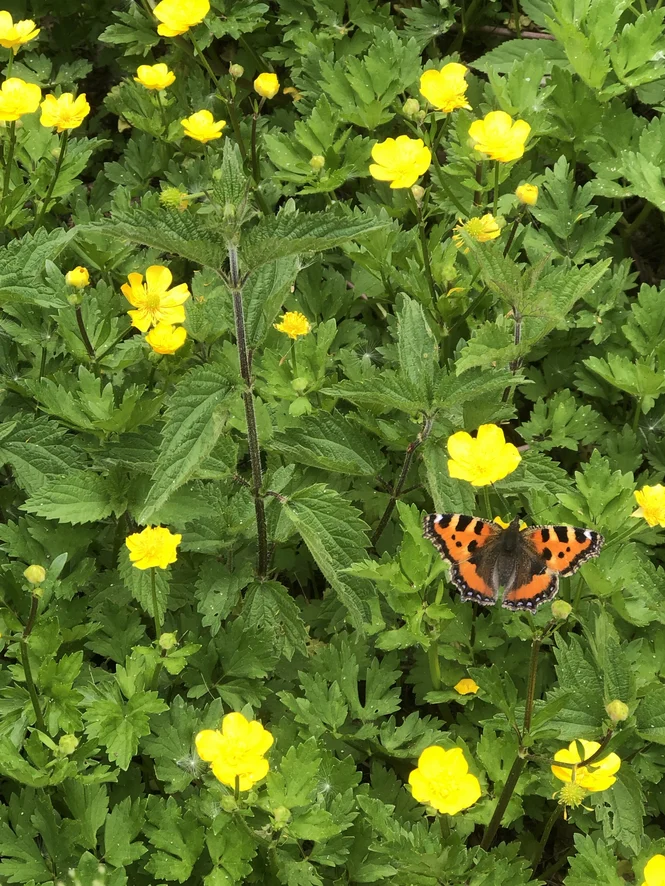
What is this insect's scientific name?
Aglais urticae
